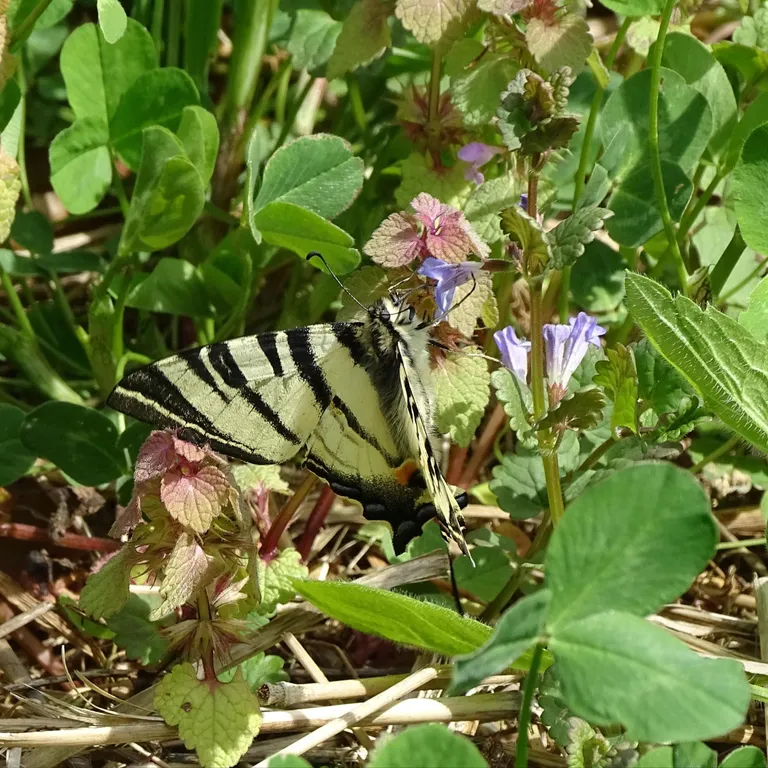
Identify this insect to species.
Iphiclides podalirius
